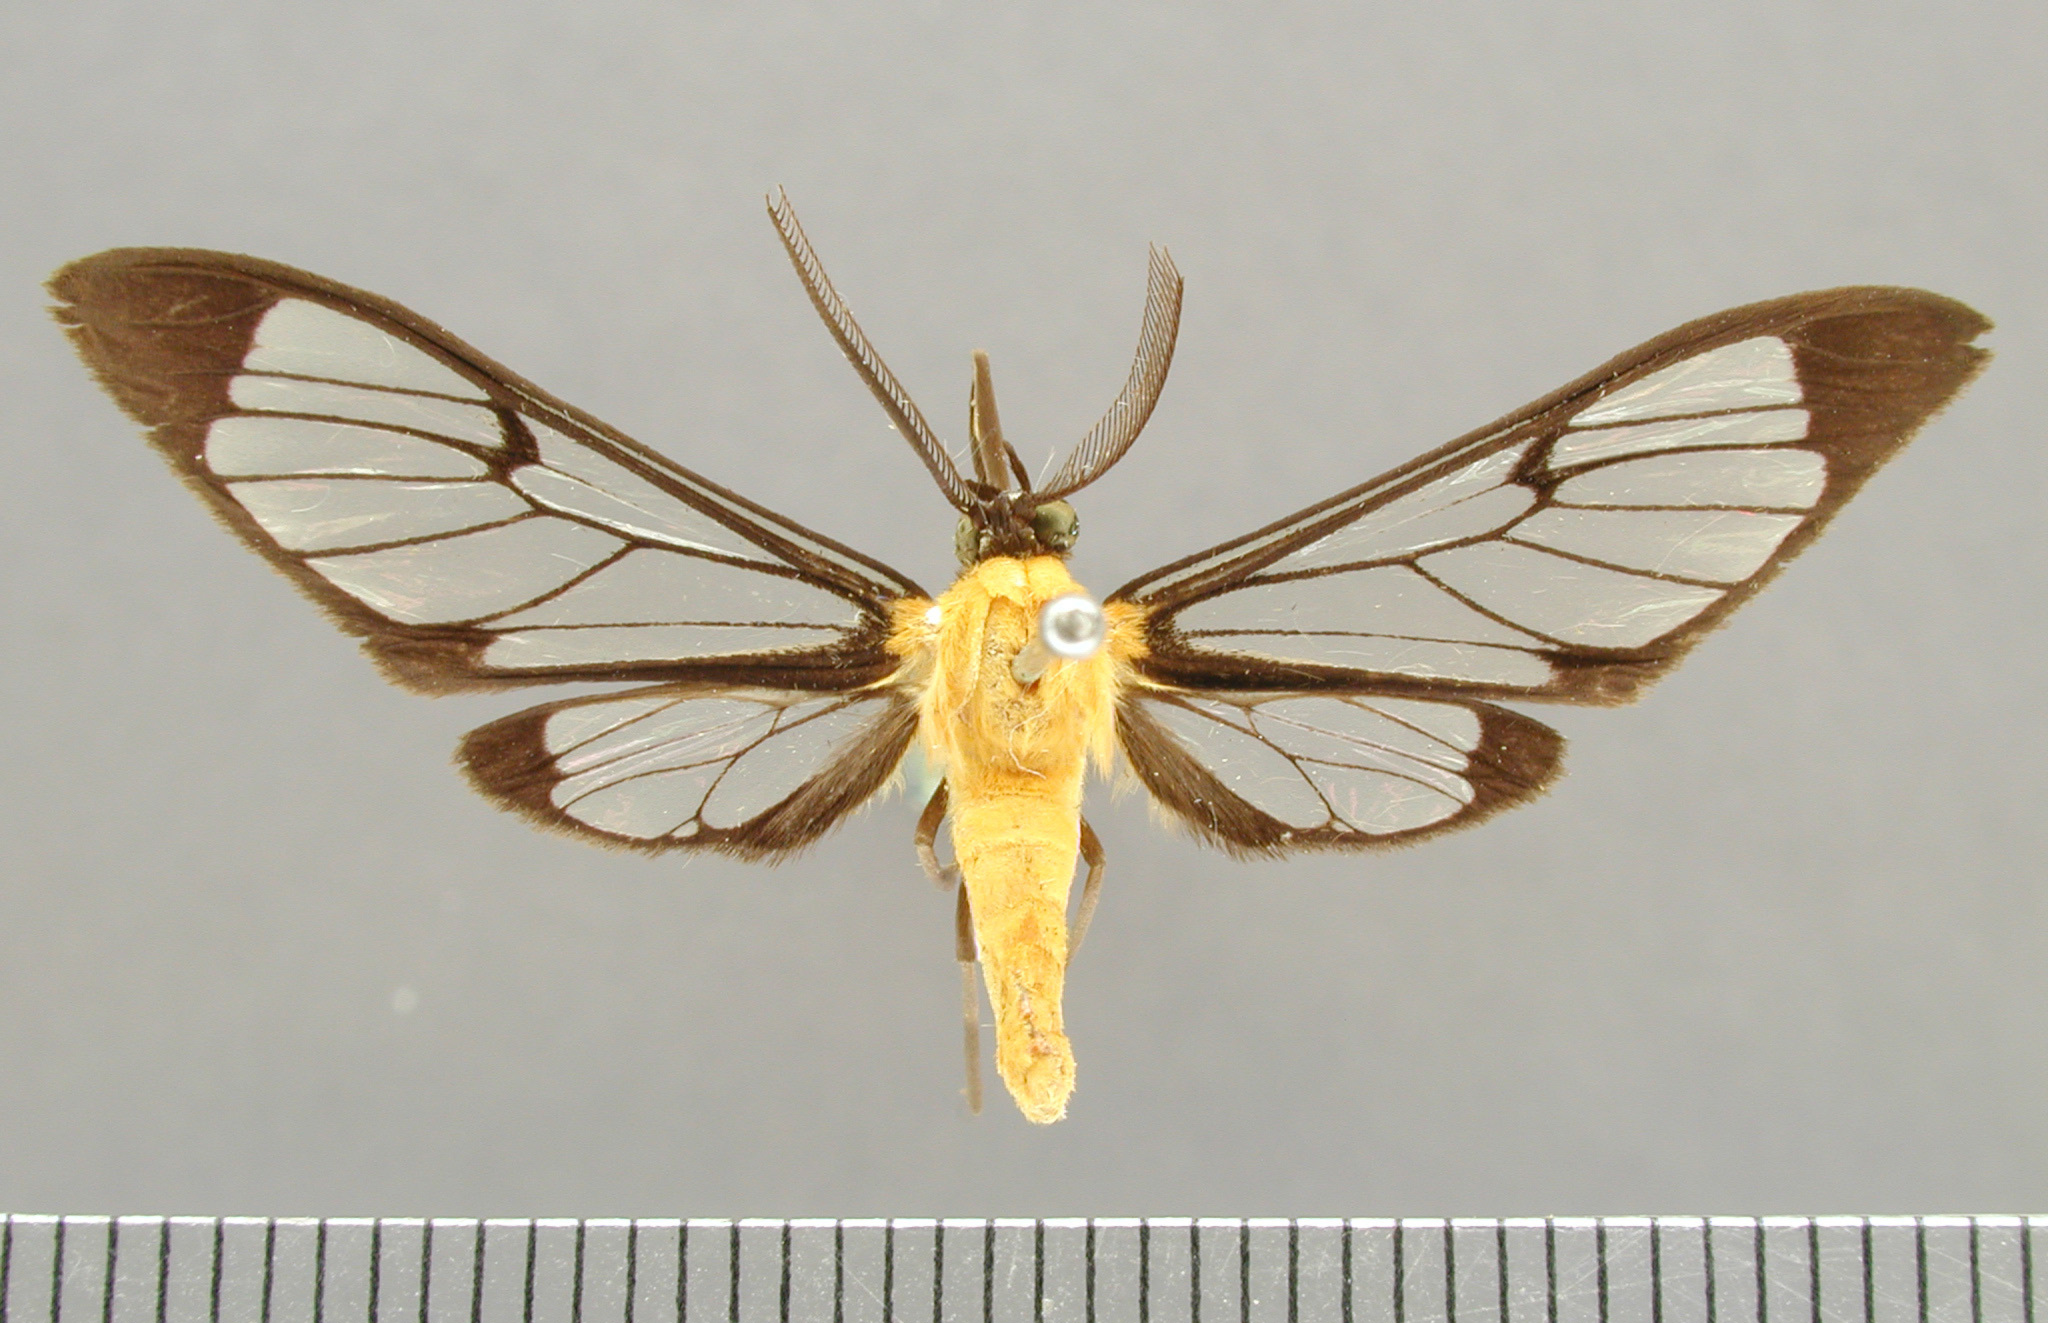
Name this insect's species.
Cosmosoma impudica
